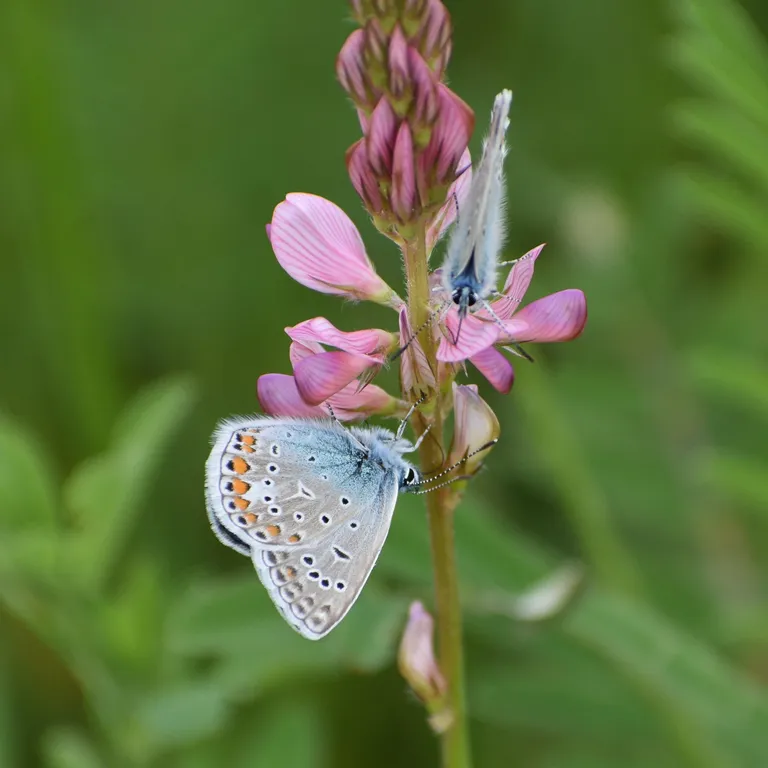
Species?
Polyommatus icarus
